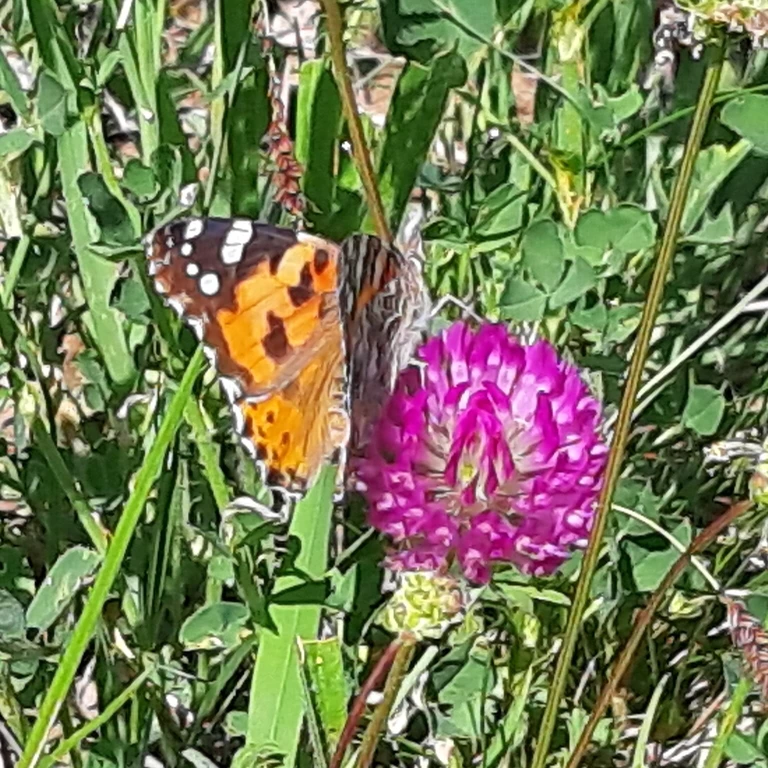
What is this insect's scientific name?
Vanessa cardui
